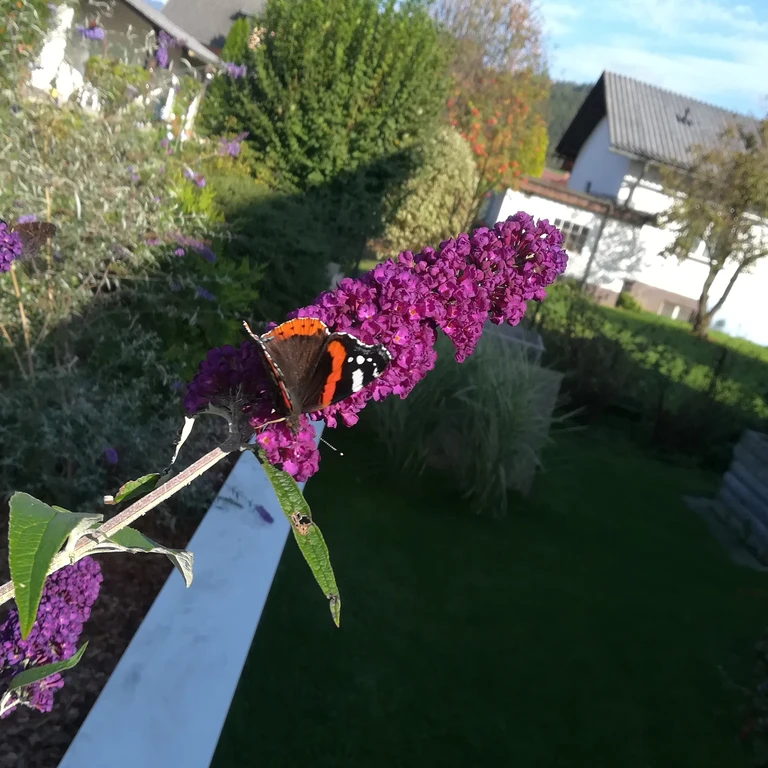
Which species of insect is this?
Vanessa atalanta
